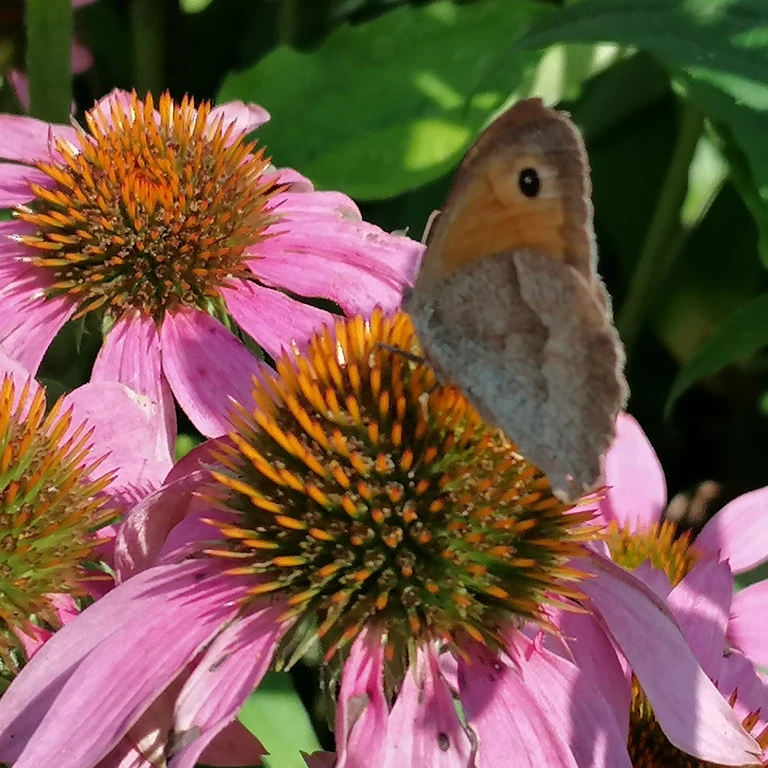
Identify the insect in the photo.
Maniola jurtina
